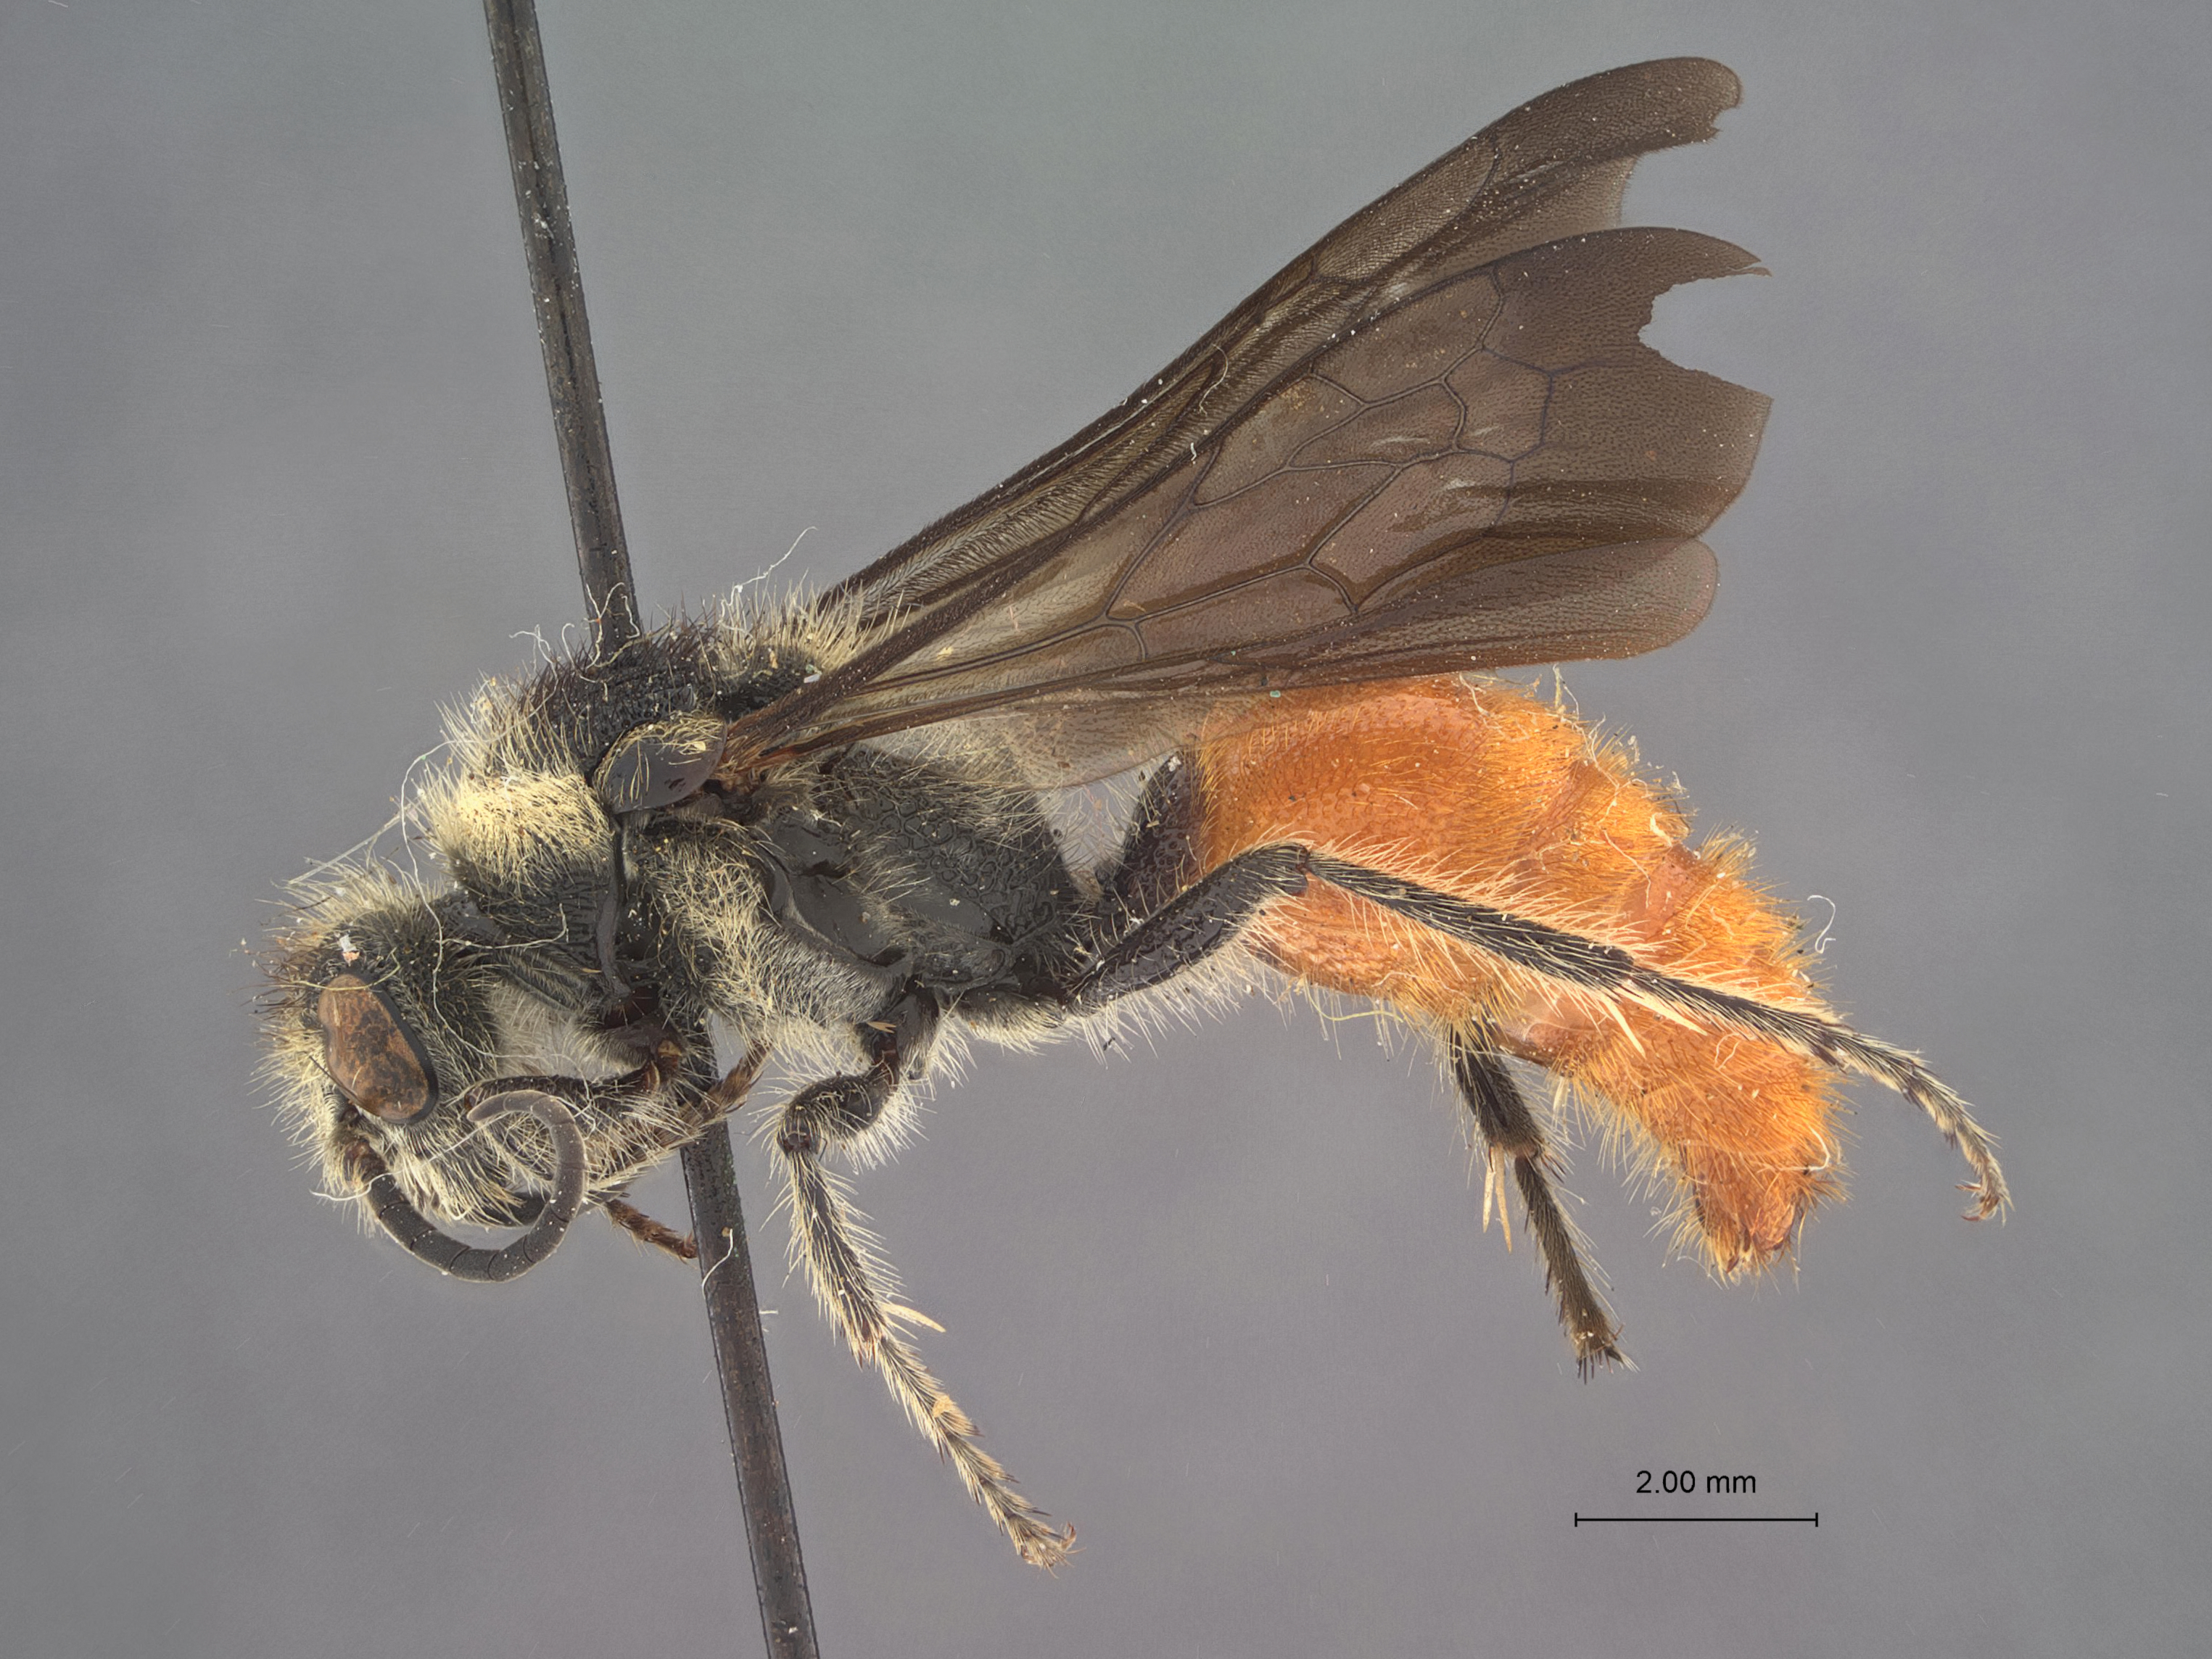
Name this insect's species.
Timulla antiqua
